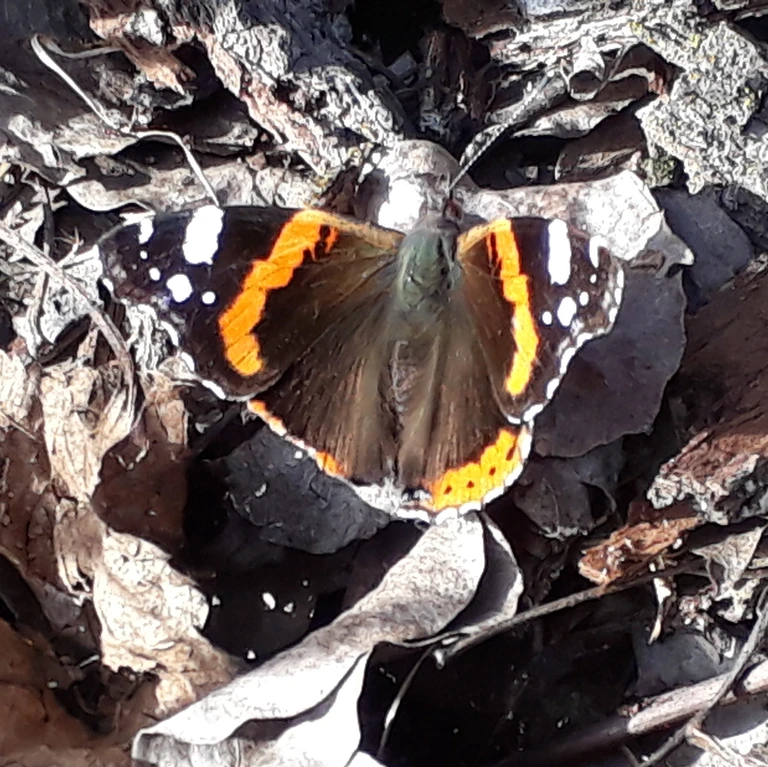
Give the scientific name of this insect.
Vanessa atalanta
